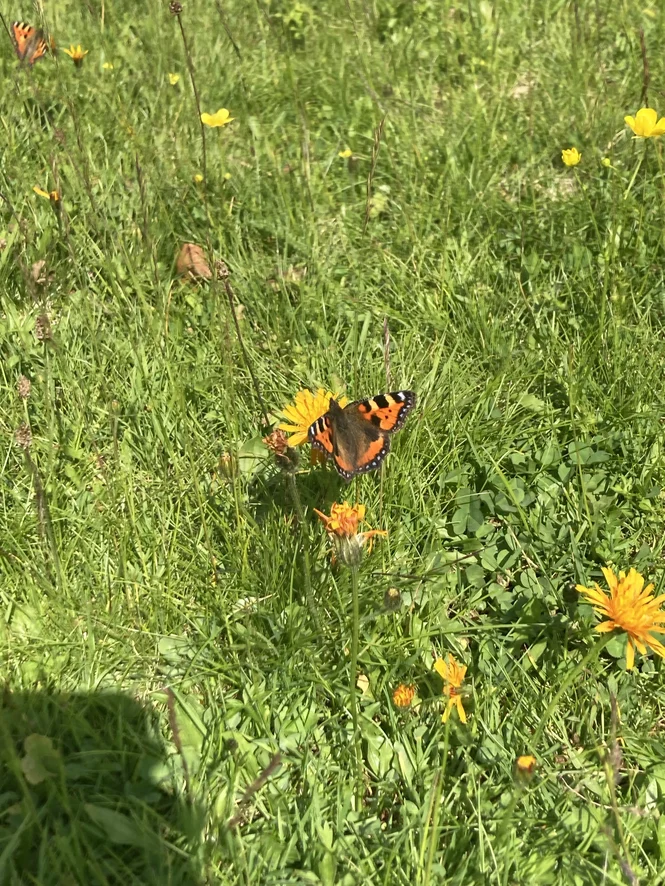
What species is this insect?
Aglais urticae
